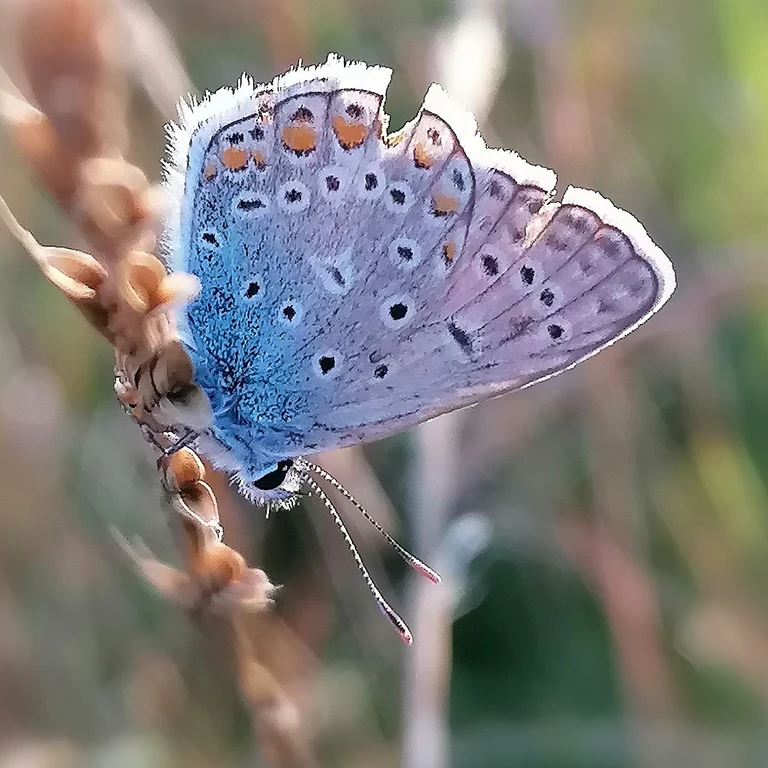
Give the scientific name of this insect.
Polyommatus icarus
